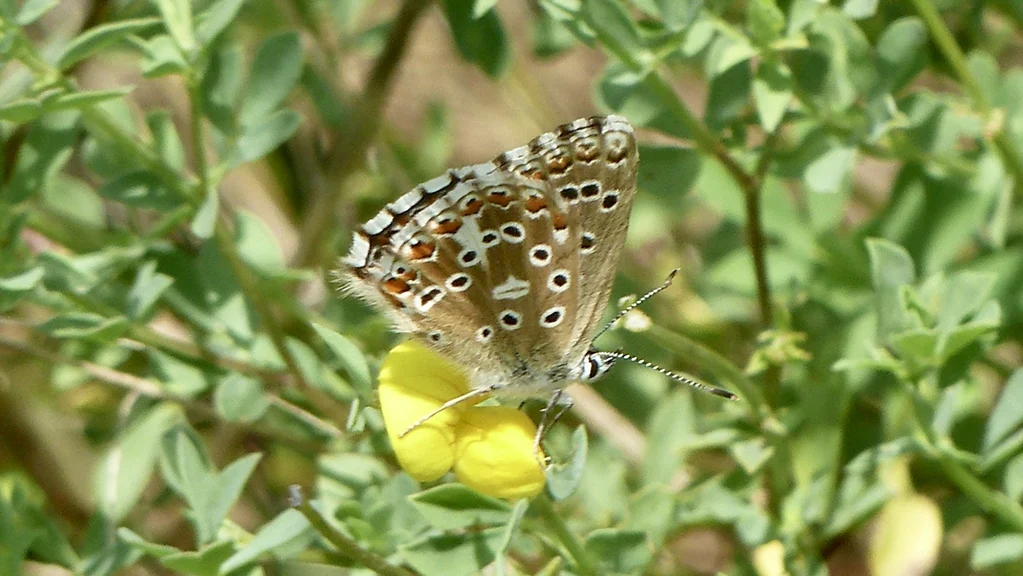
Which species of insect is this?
Lysandra bellargus
